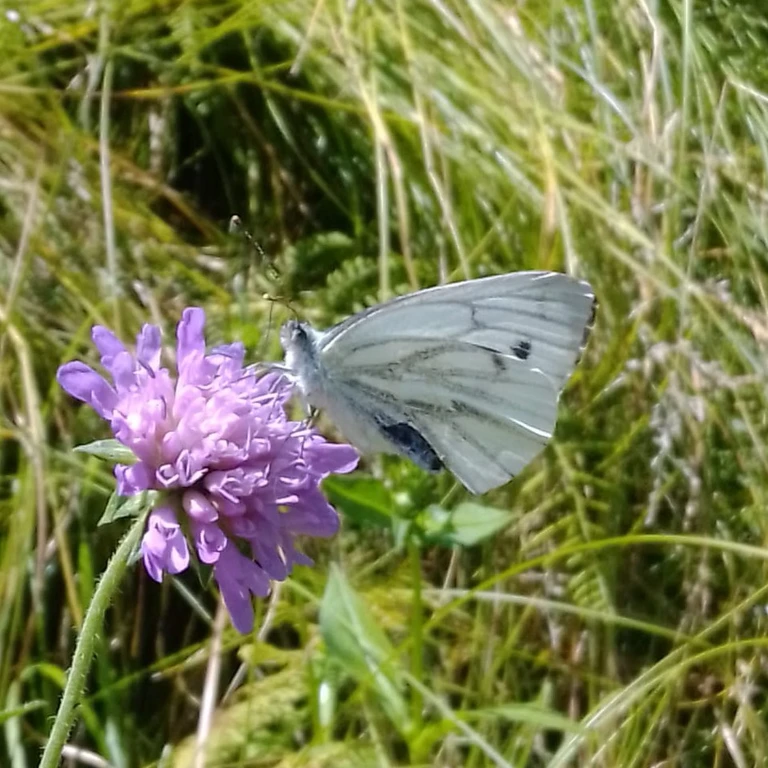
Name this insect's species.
Pieris napi
